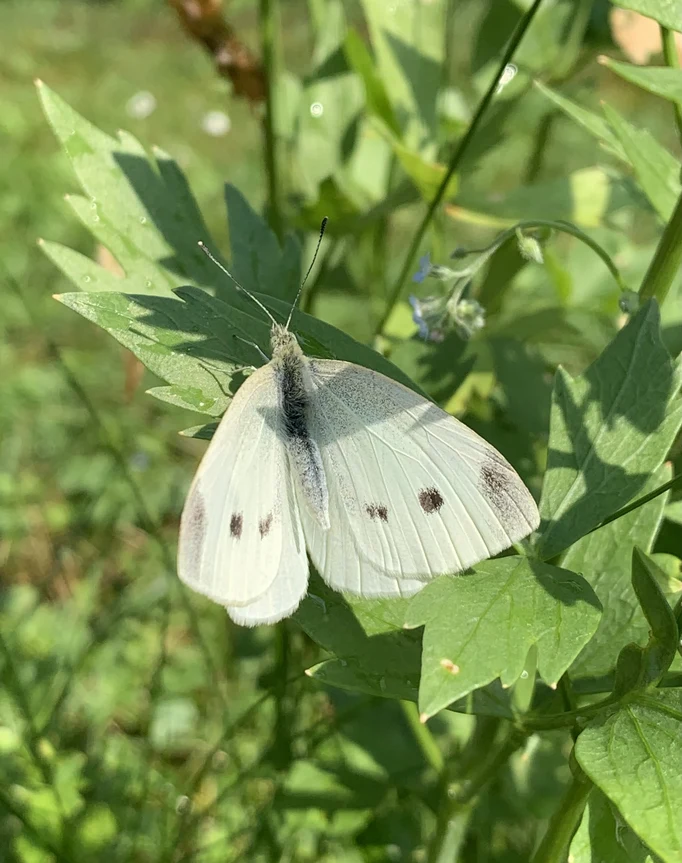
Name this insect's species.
Pieris rapae
